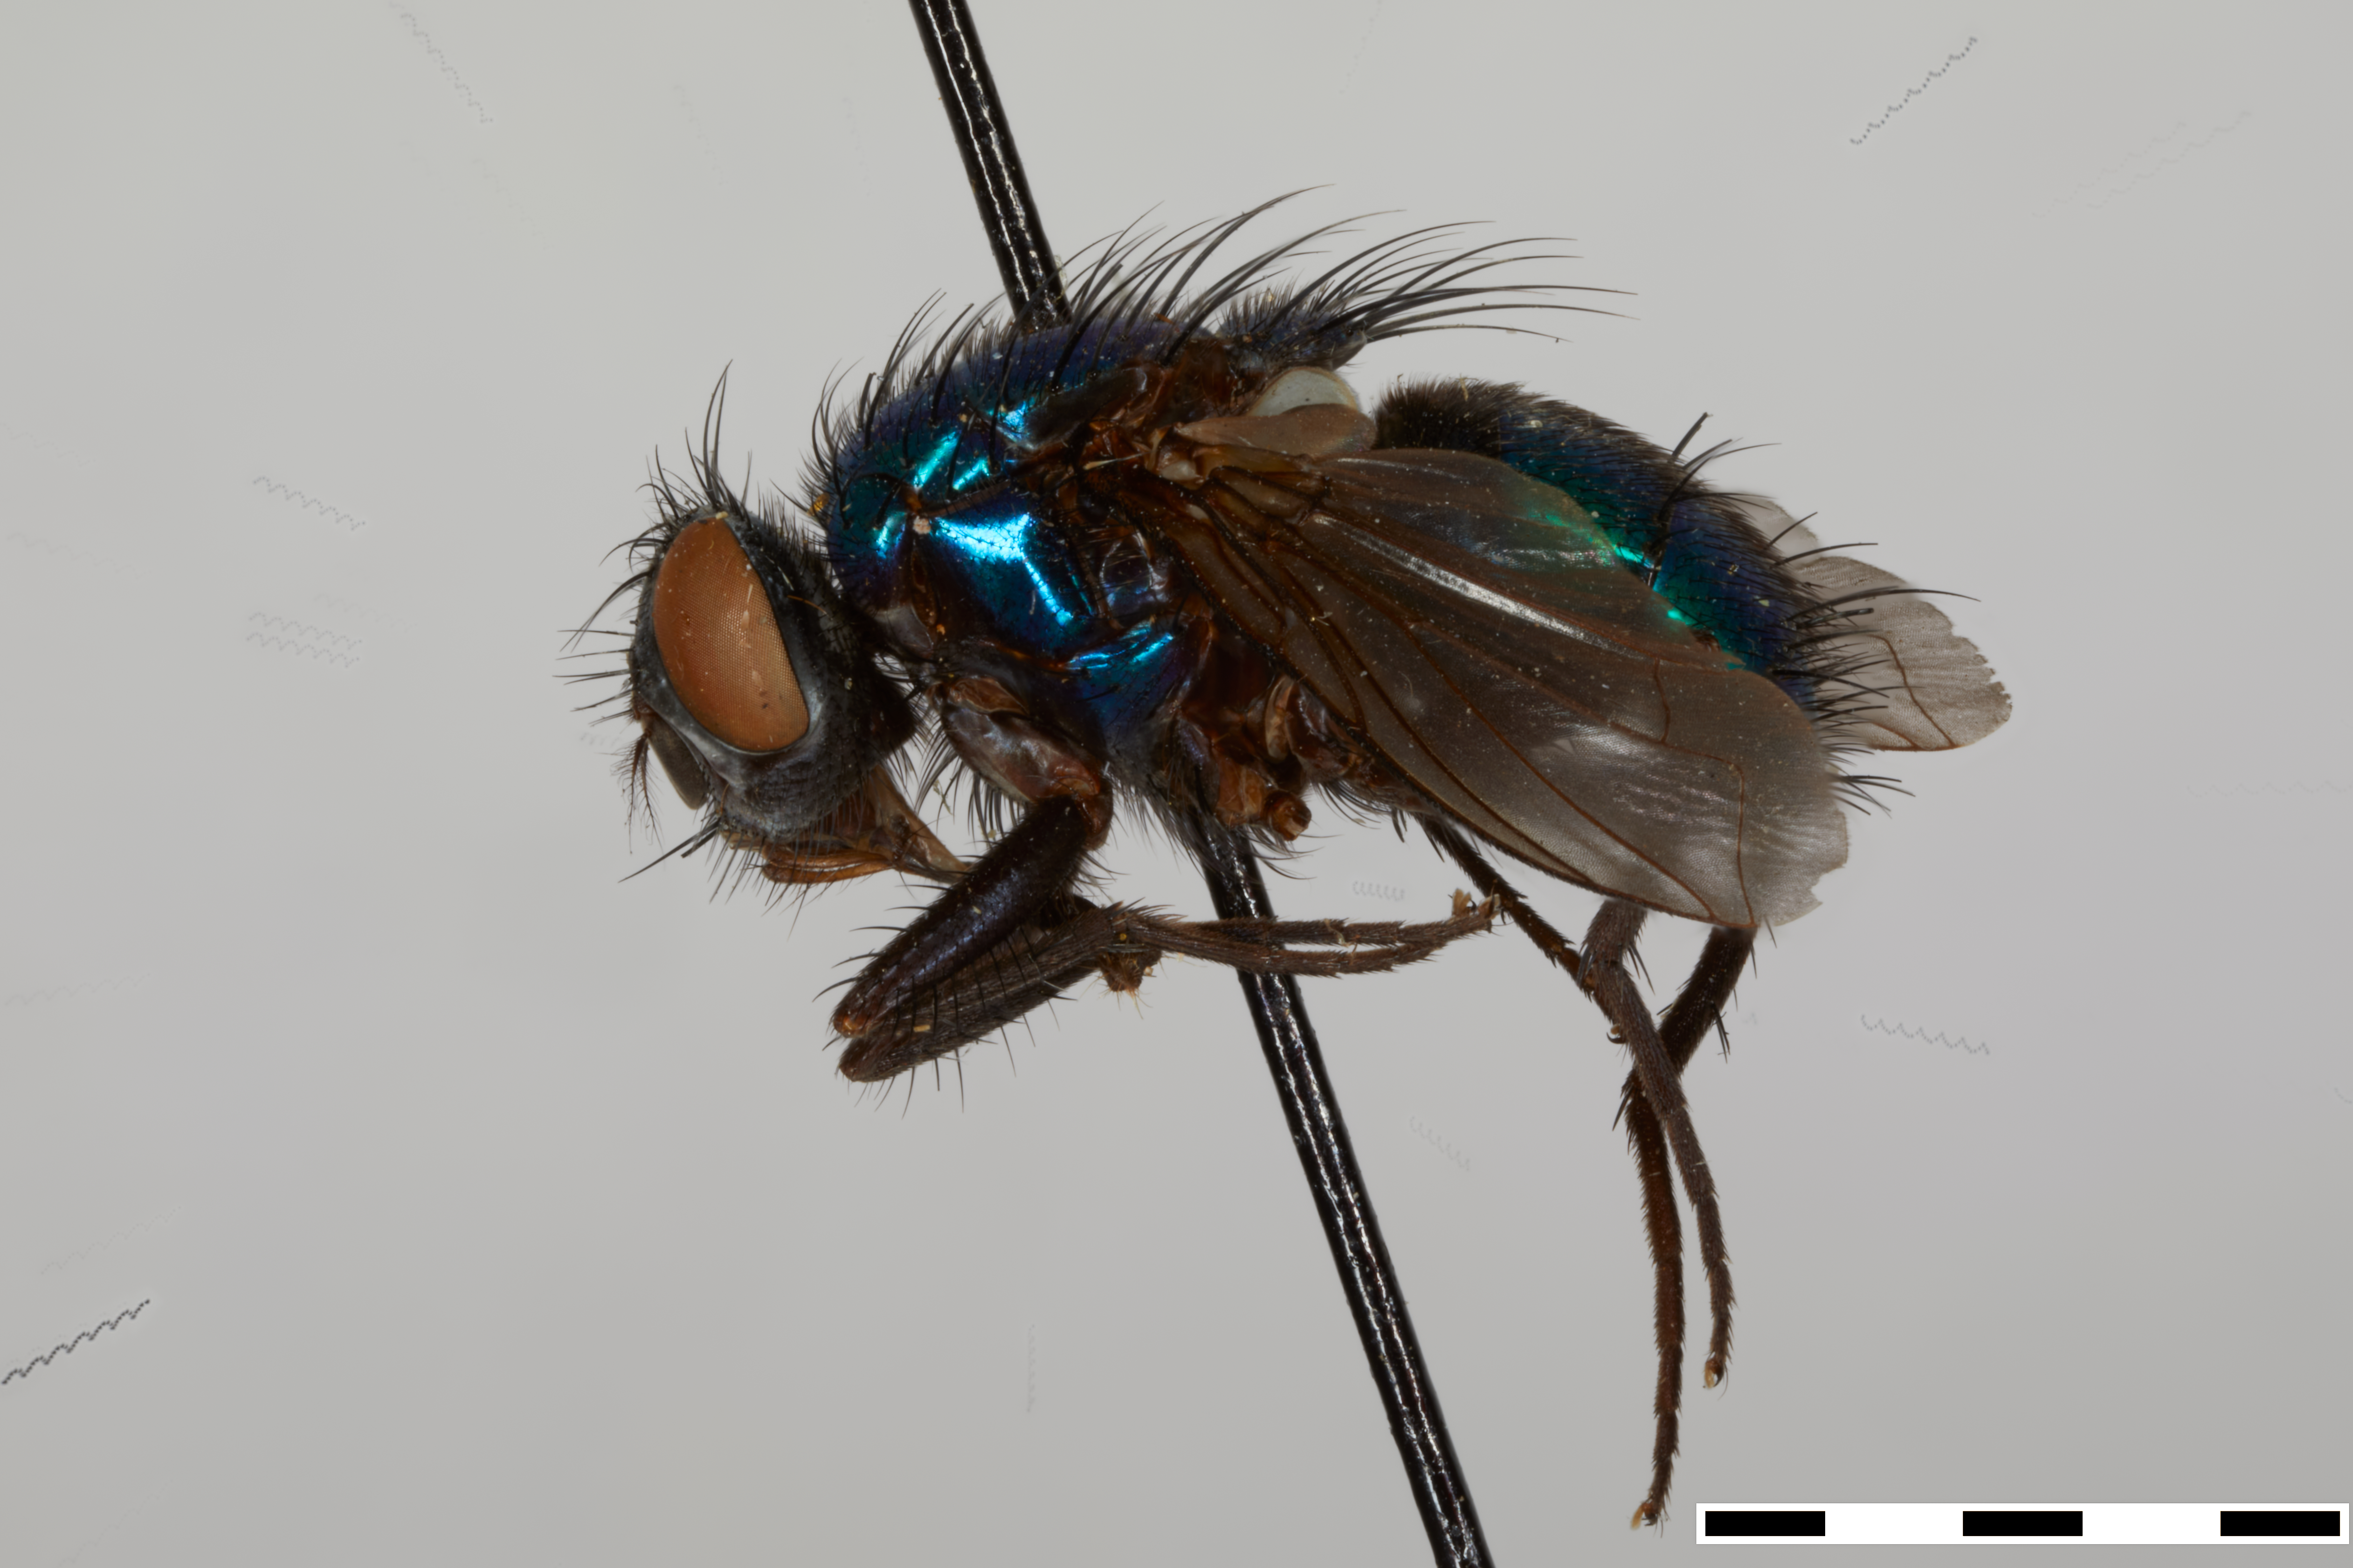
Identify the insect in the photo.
Bufolucilia elongata (also Lucilia elongata)
